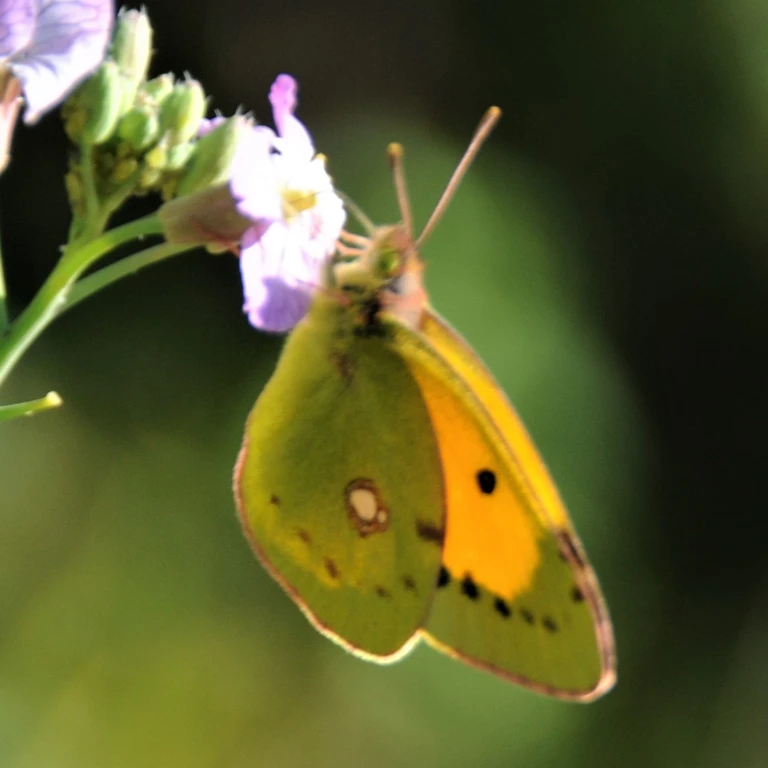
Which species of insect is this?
Colias croceus
